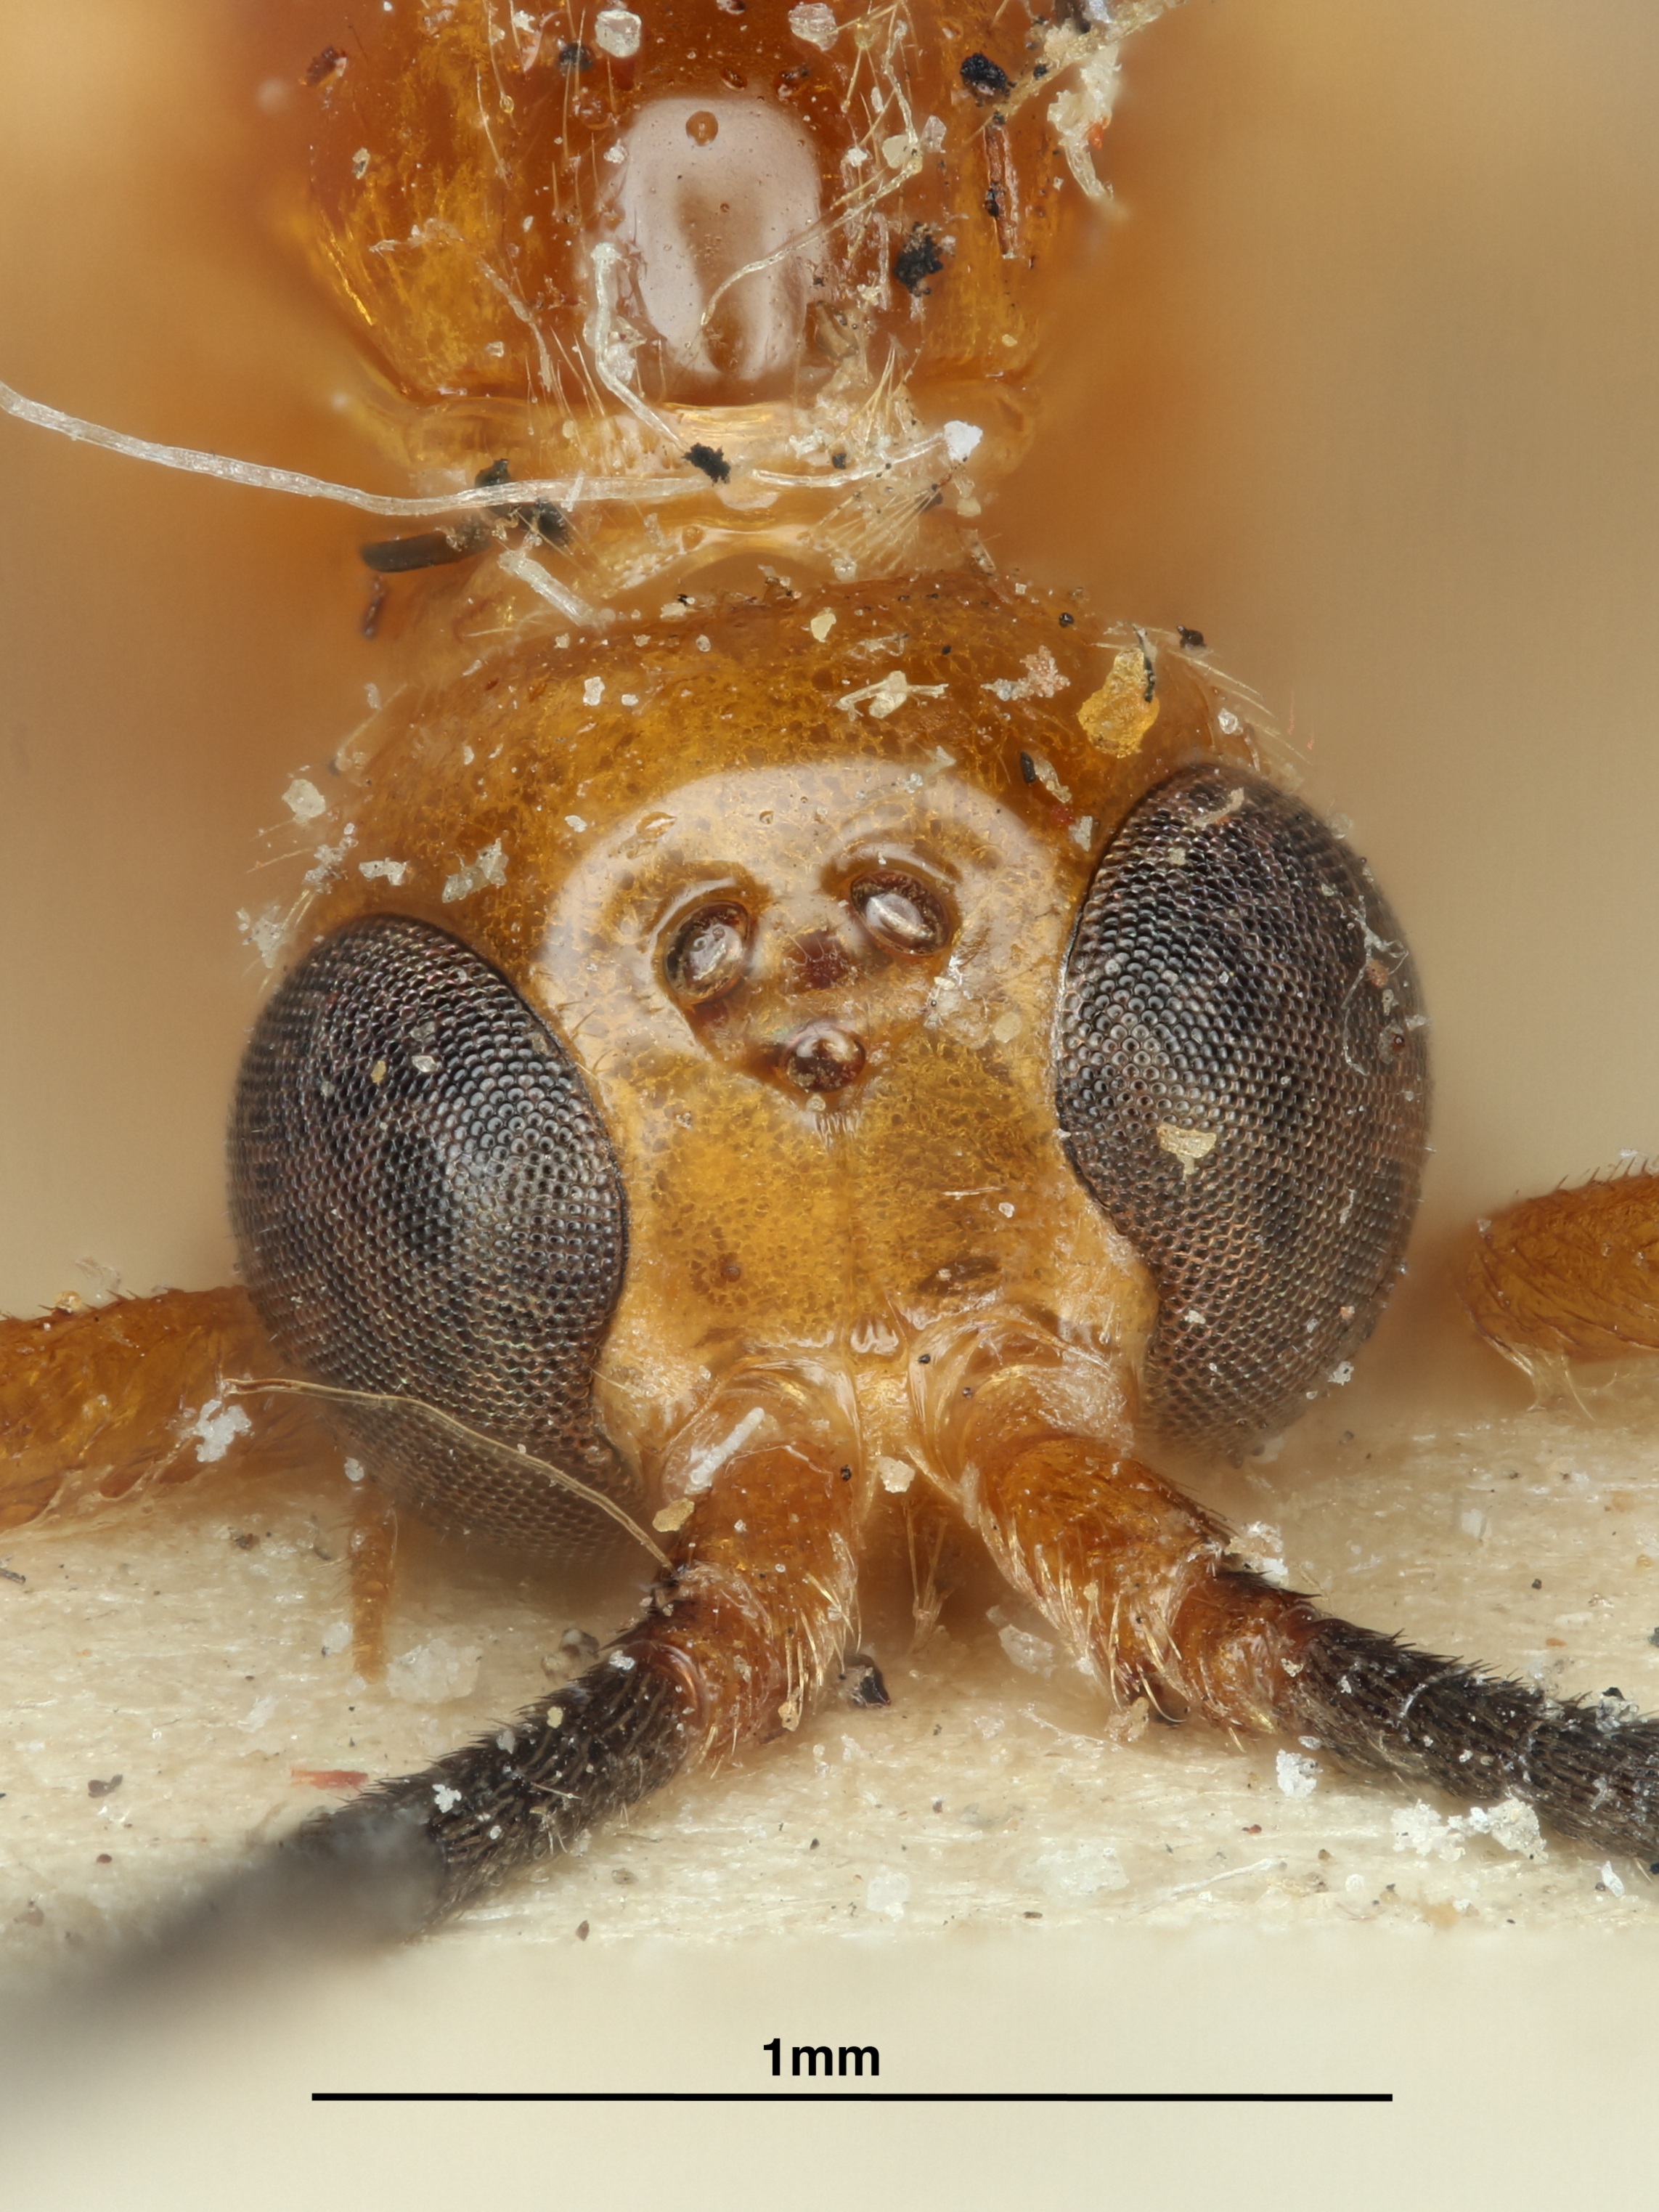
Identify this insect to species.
Melanobracon tibialis
